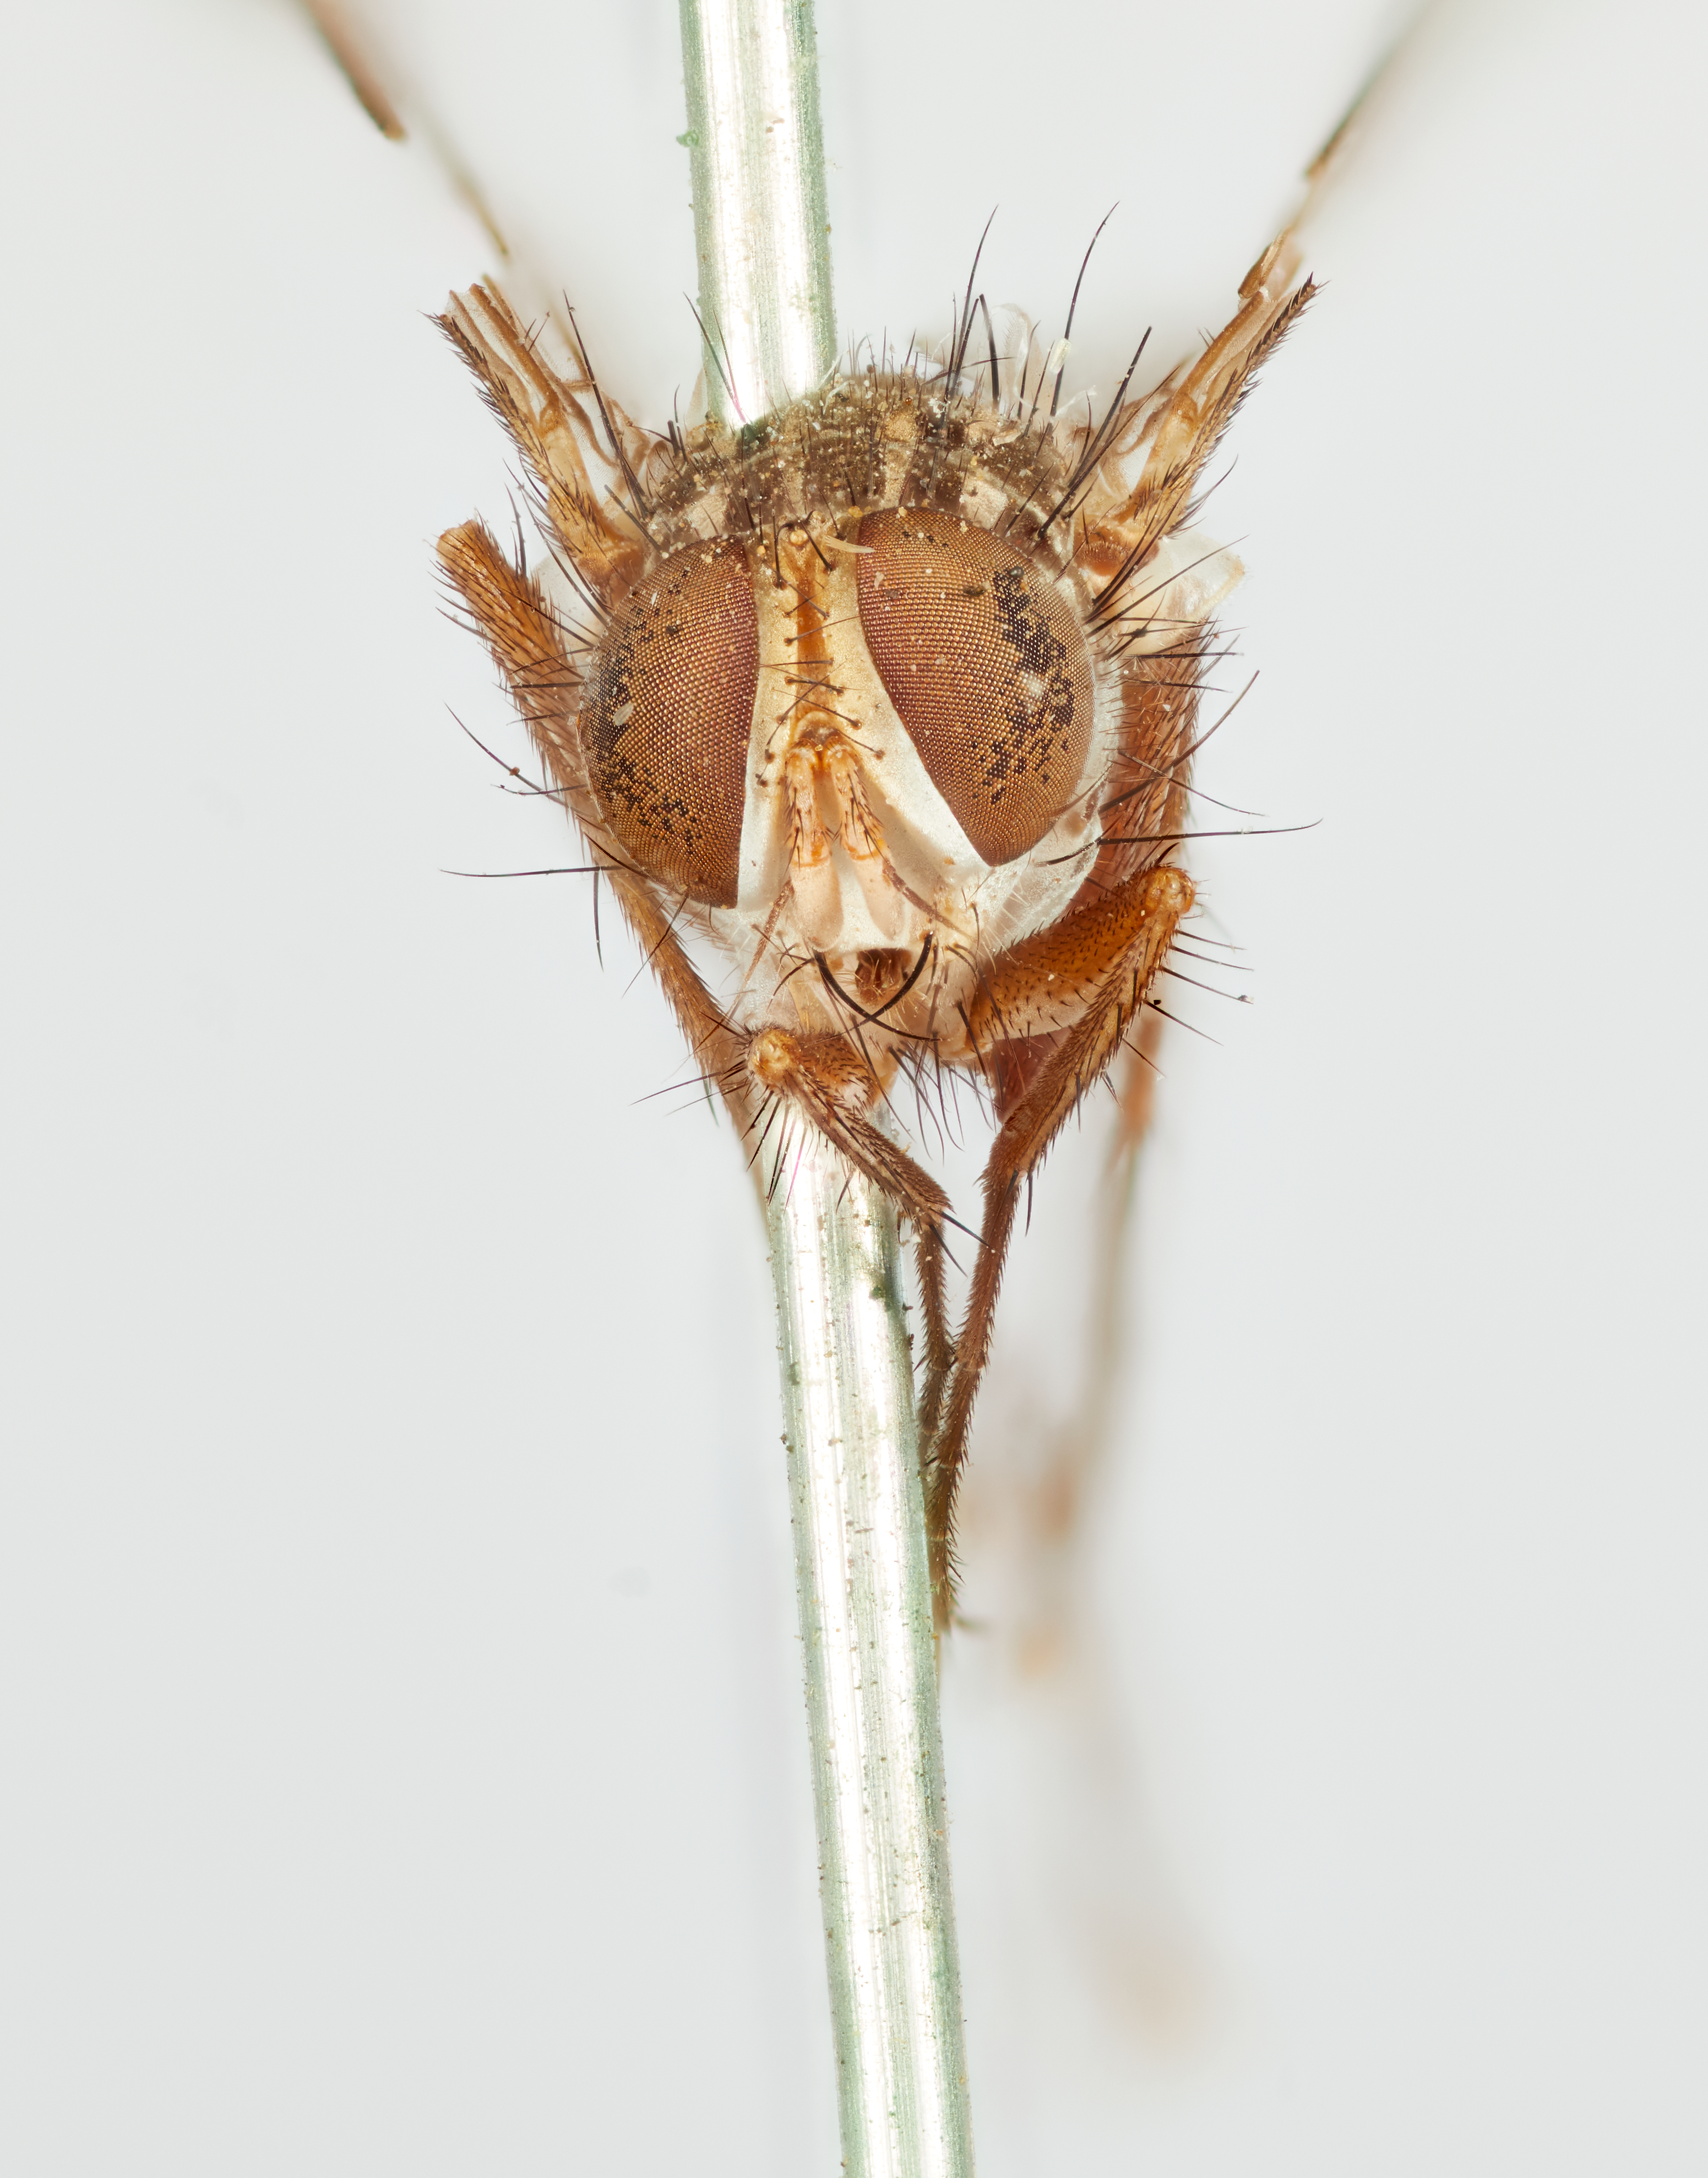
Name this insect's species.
Hypostena gracilis
